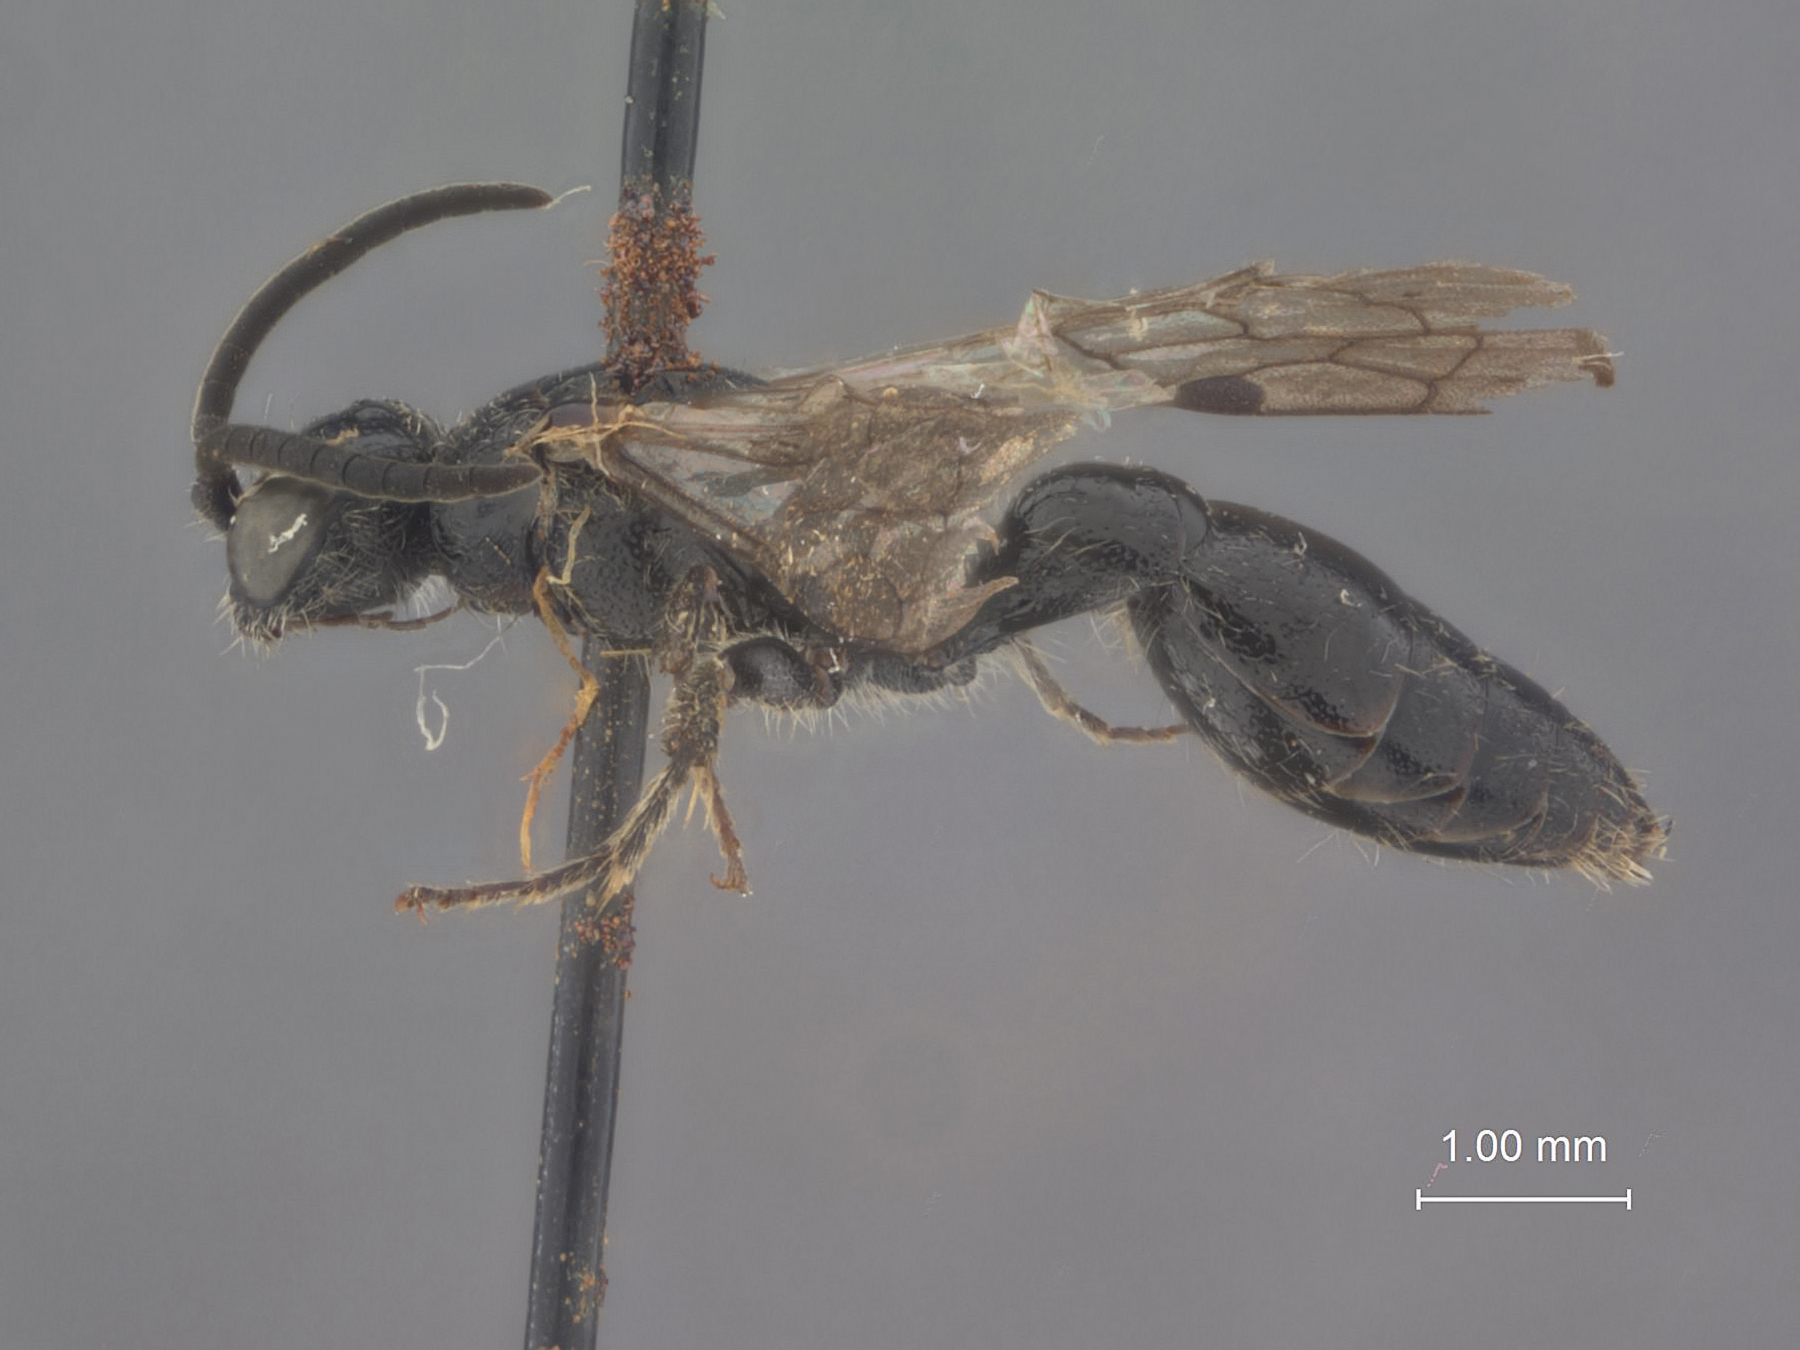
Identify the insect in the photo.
Tiphia nilgiria
